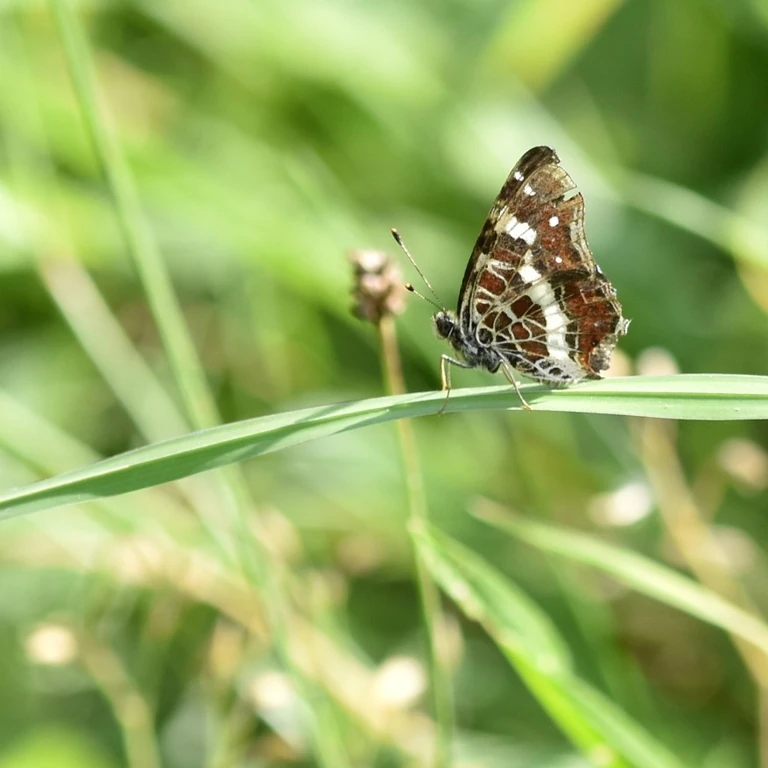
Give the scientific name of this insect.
Araschnia levana
